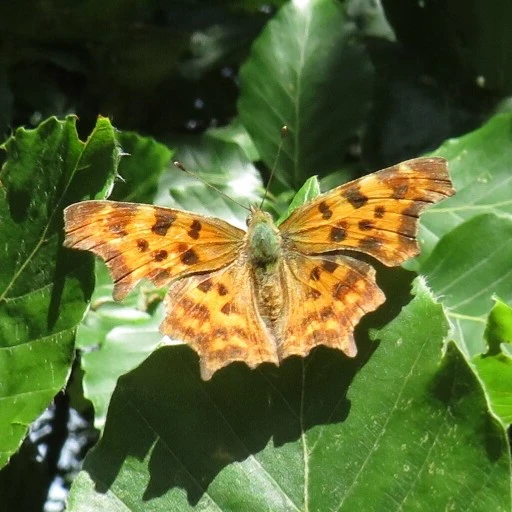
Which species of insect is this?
Polygonia c-album
